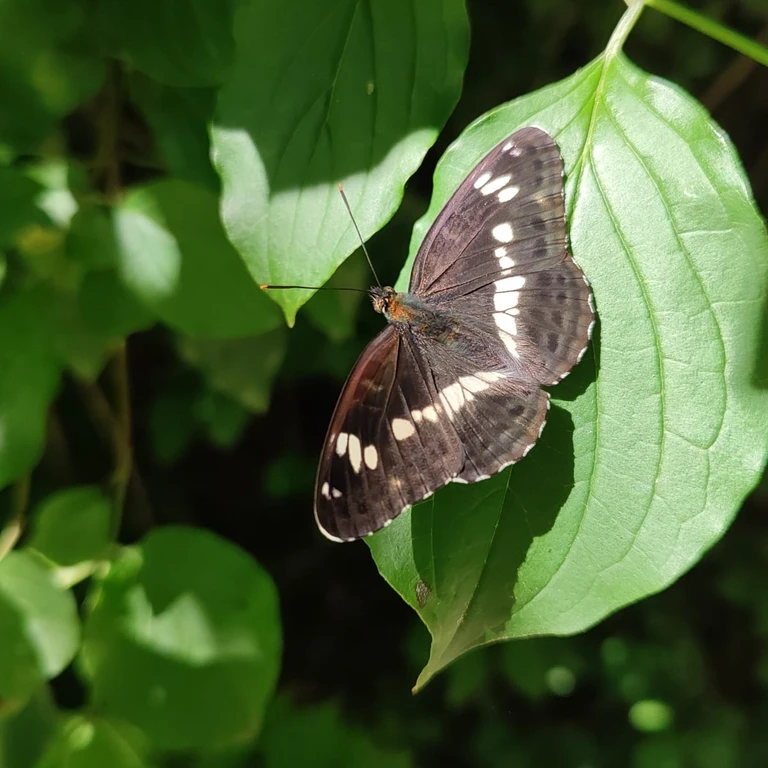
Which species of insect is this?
Limenitis camilla (also Ladoga camilla)
